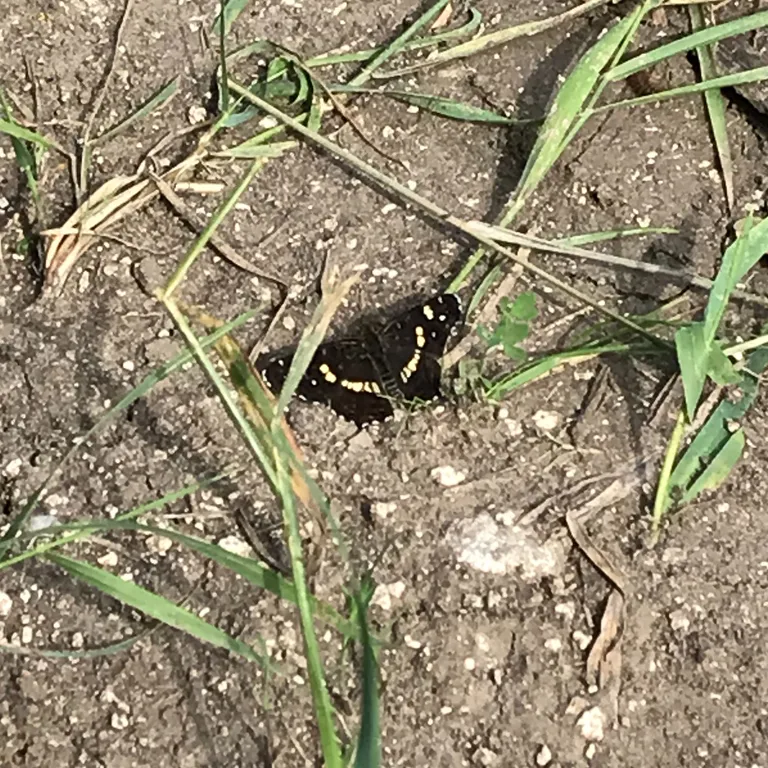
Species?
Araschnia levana
